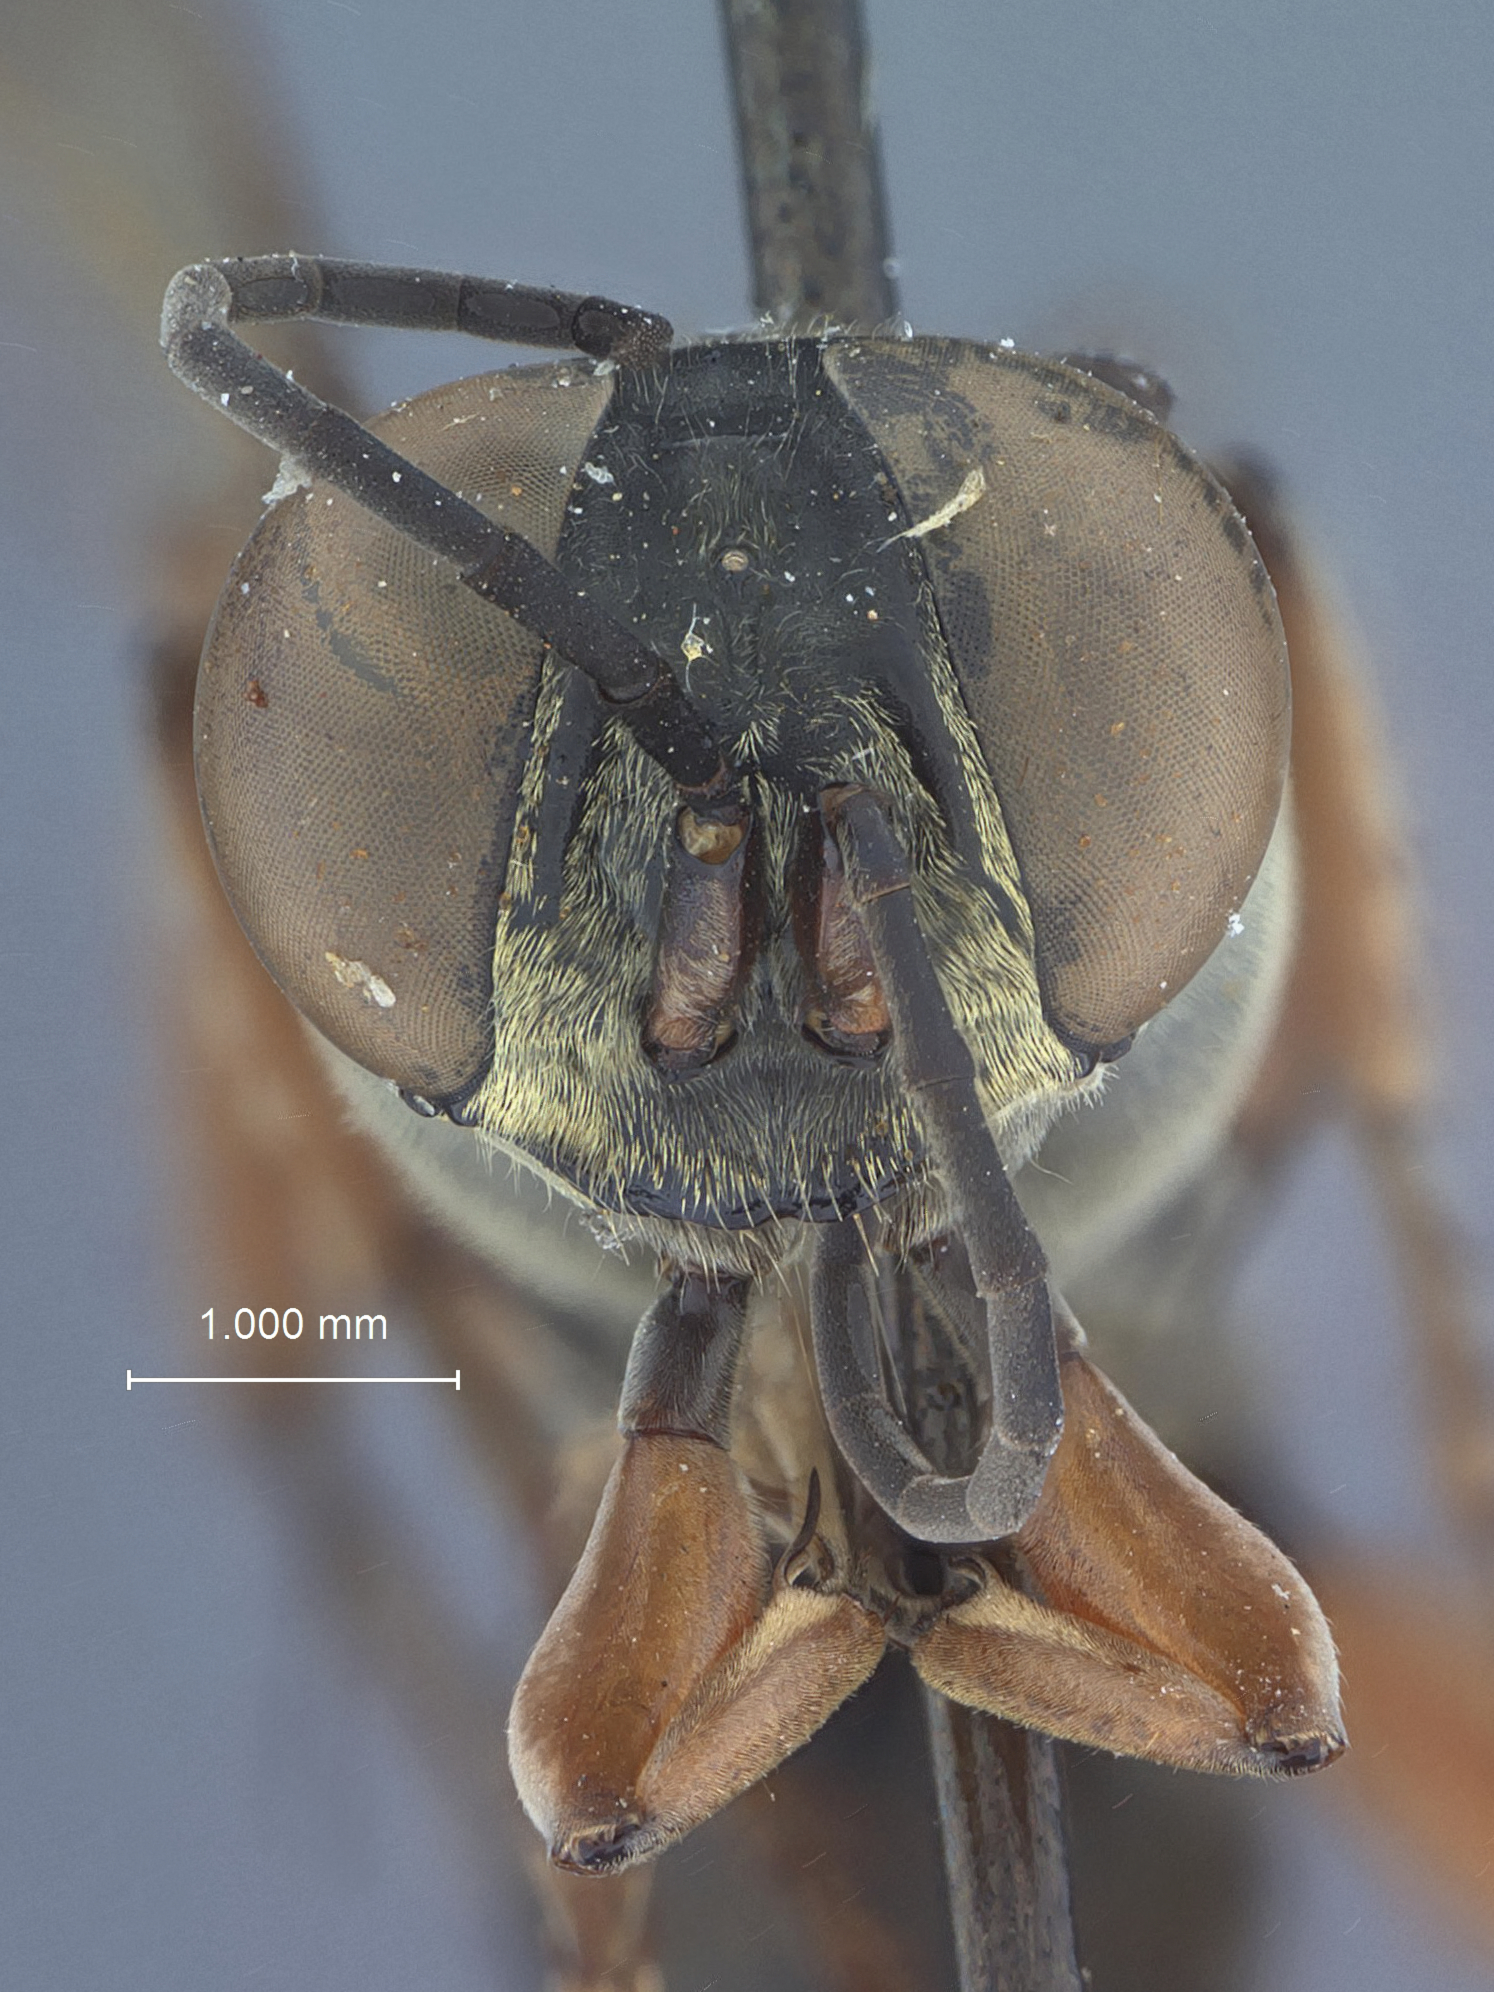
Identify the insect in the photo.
Notogonia bella
